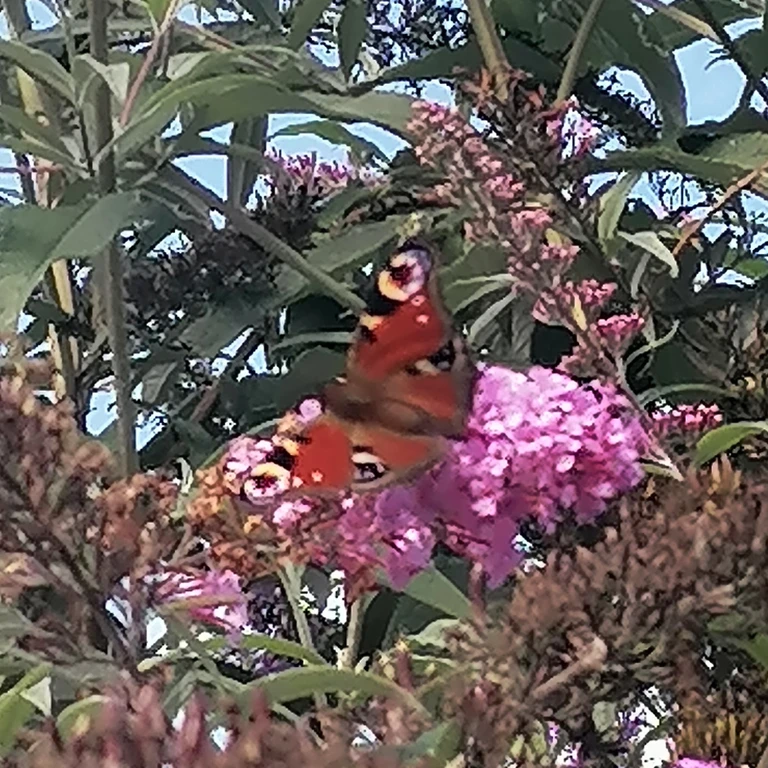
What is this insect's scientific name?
Aglais io
